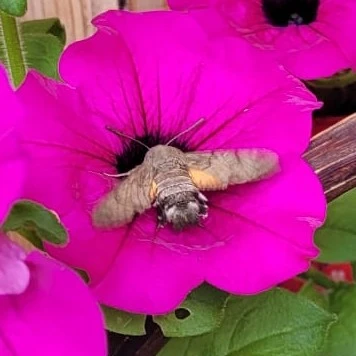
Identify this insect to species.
Macroglossum stellatarum
